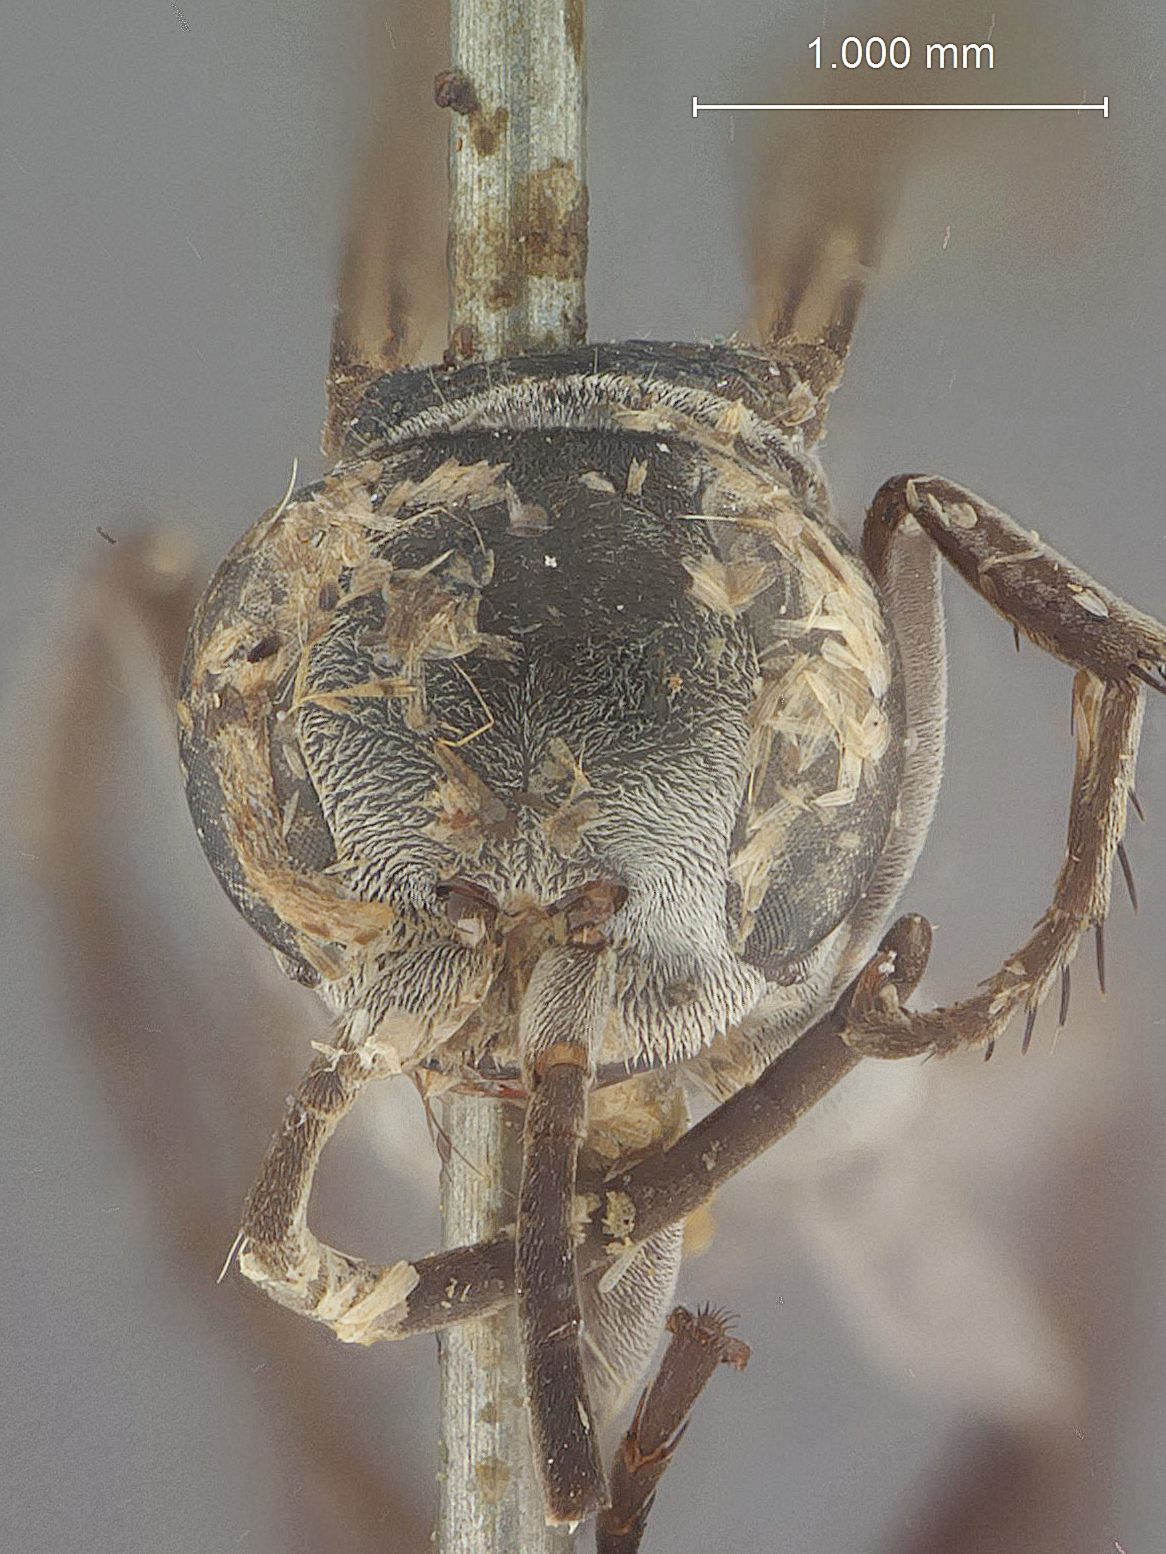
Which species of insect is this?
Aporinellus bakeri
